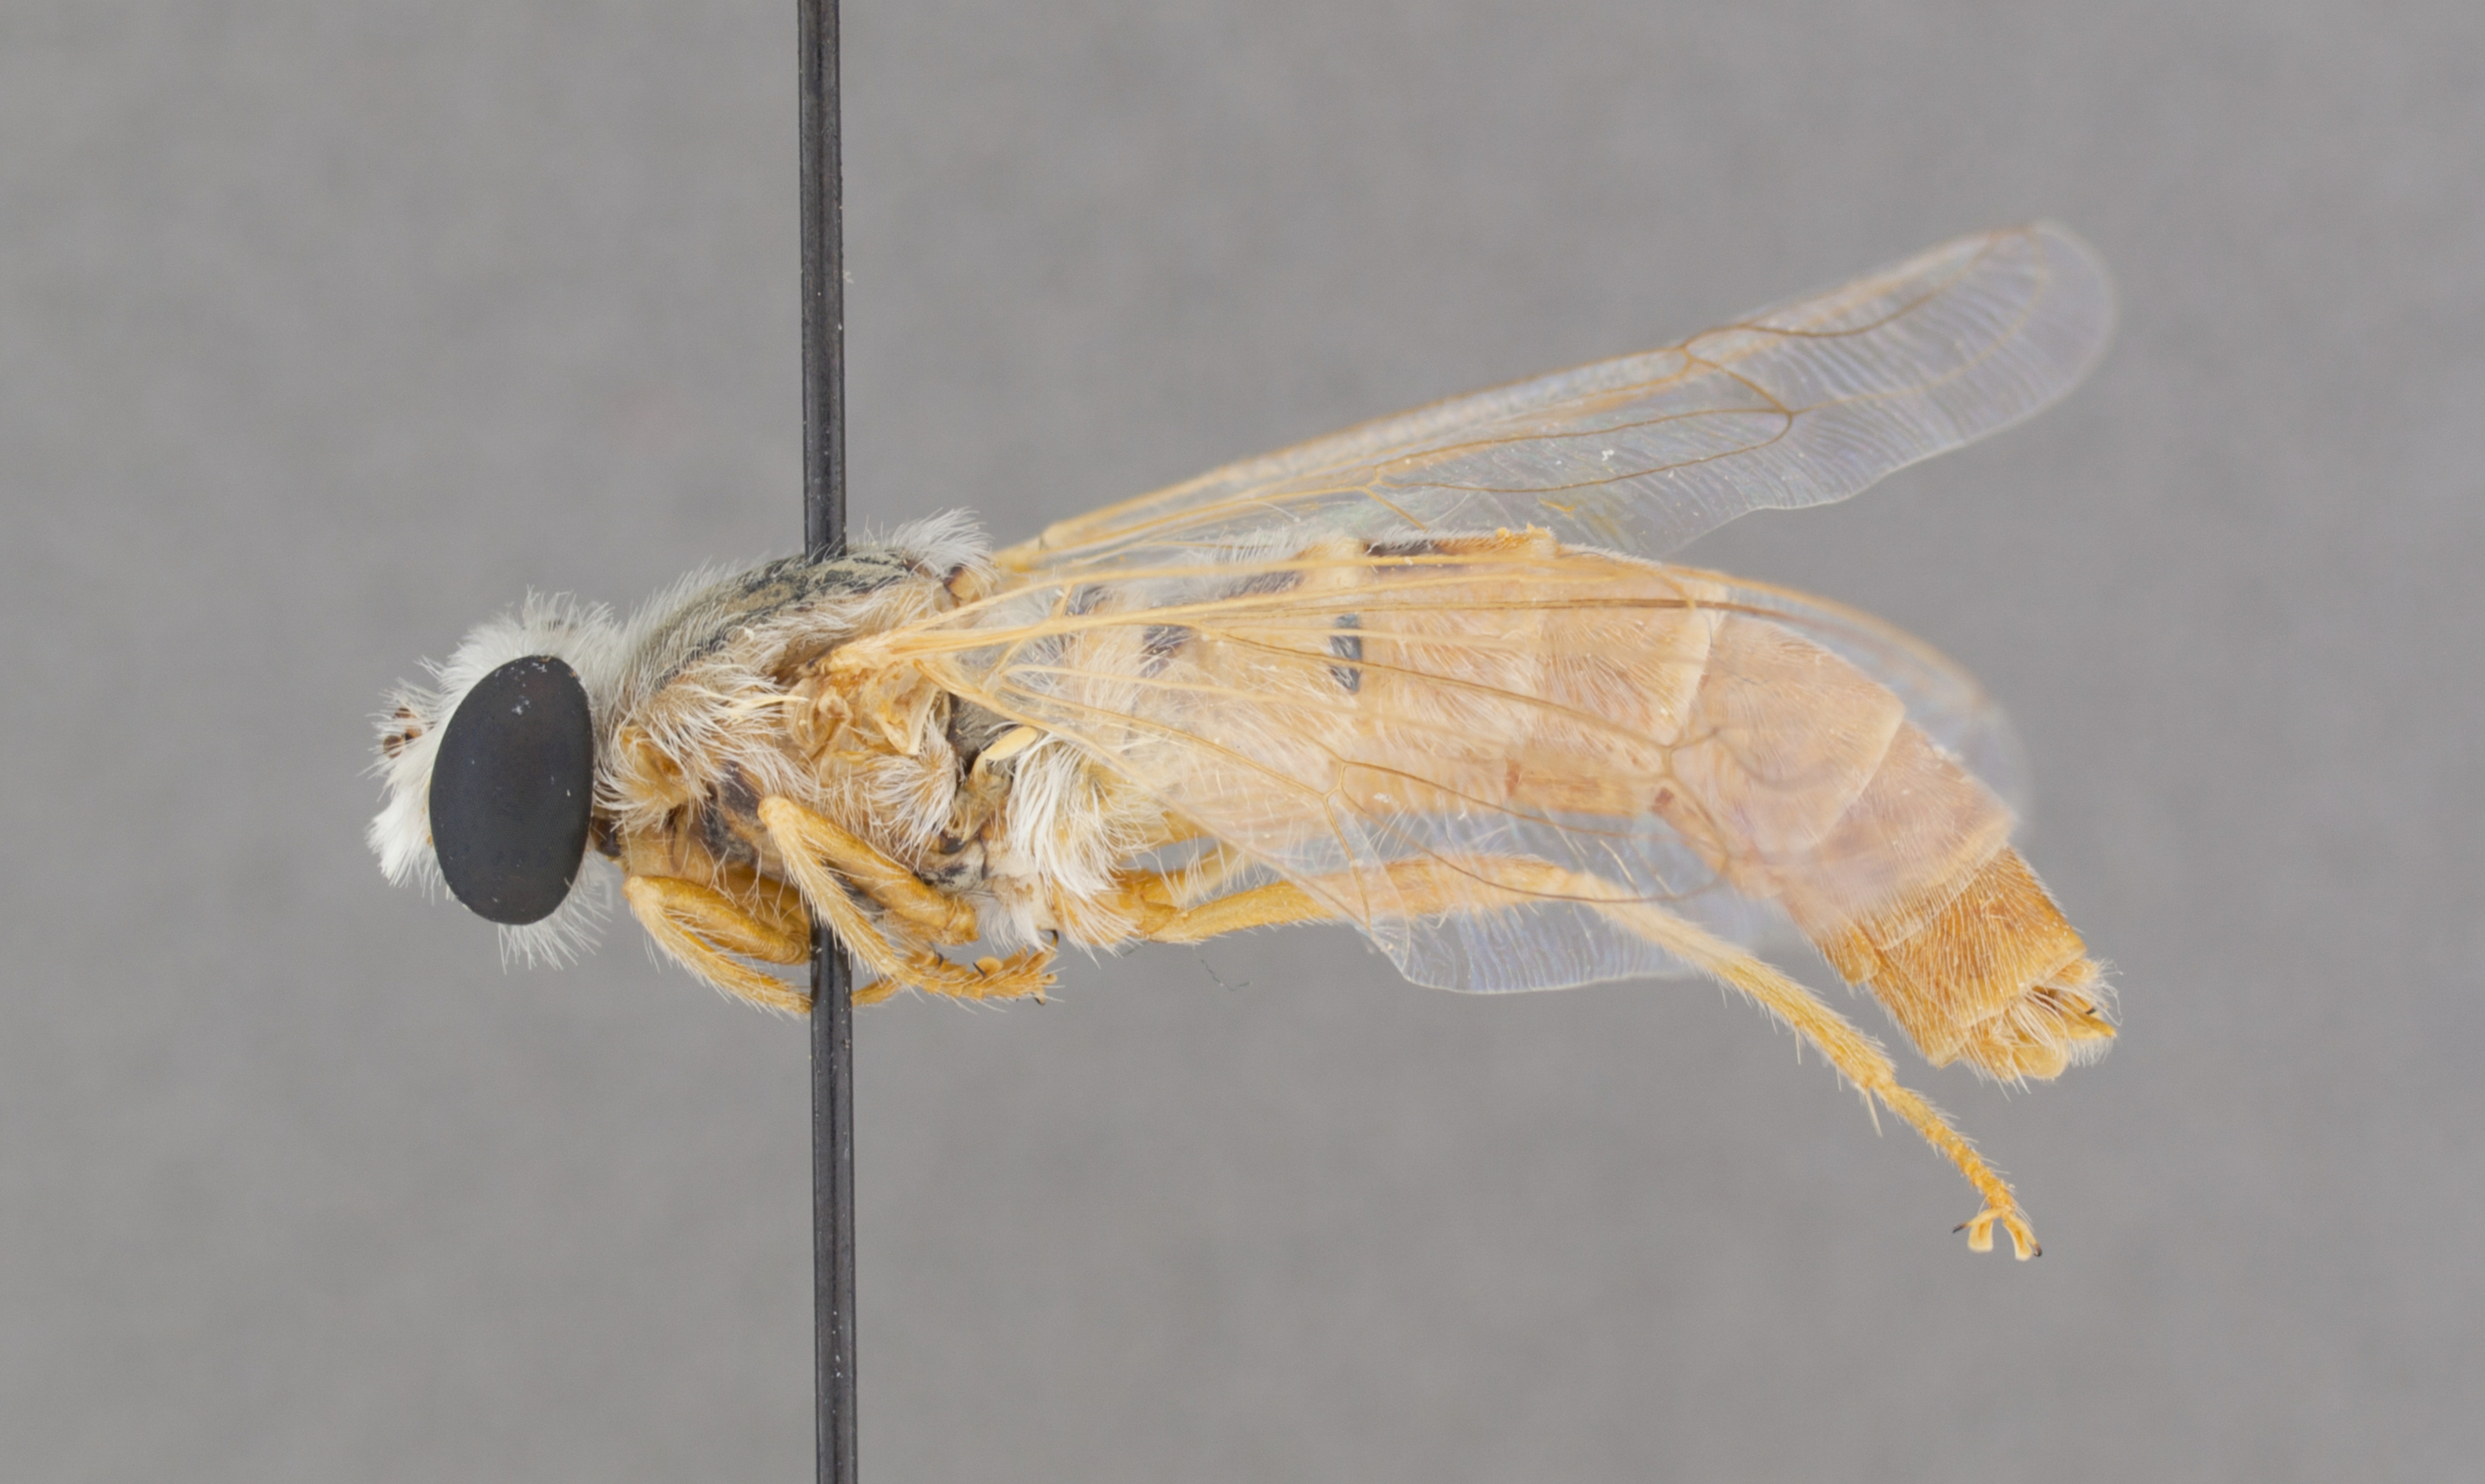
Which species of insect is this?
Namadytes maculiventris
